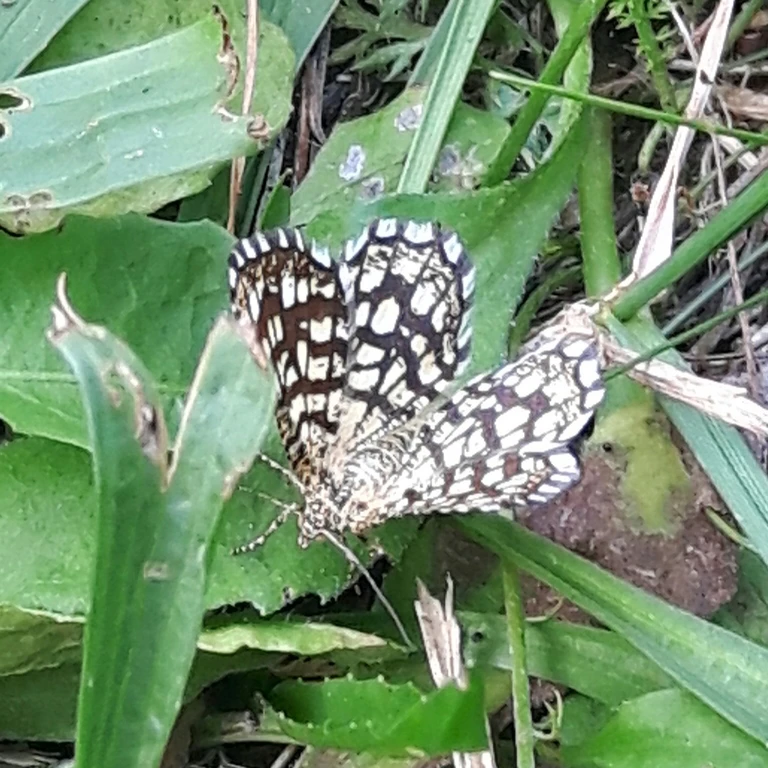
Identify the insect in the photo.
Chiasmia clathrata
